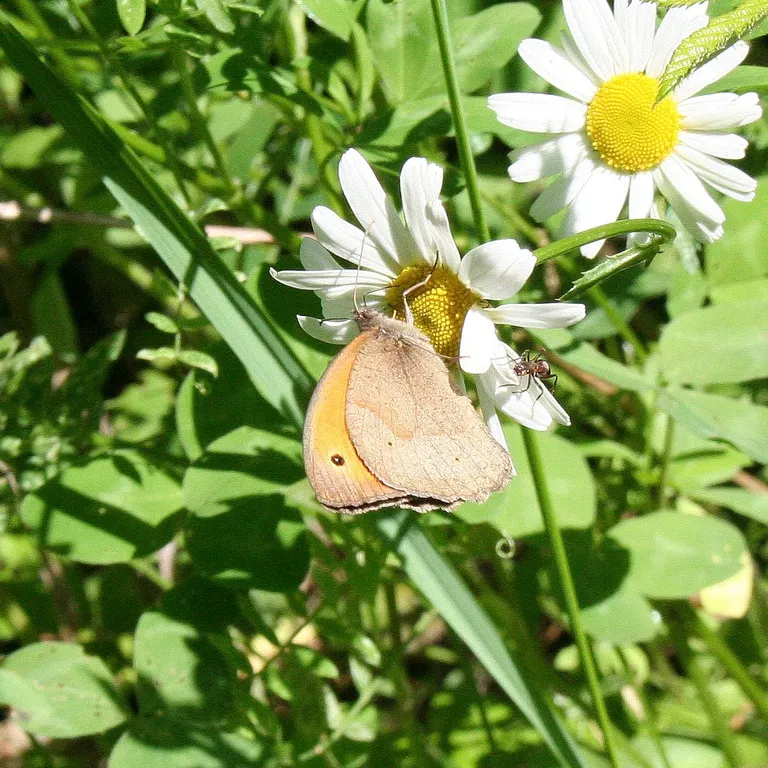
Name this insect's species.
Maniola jurtina
